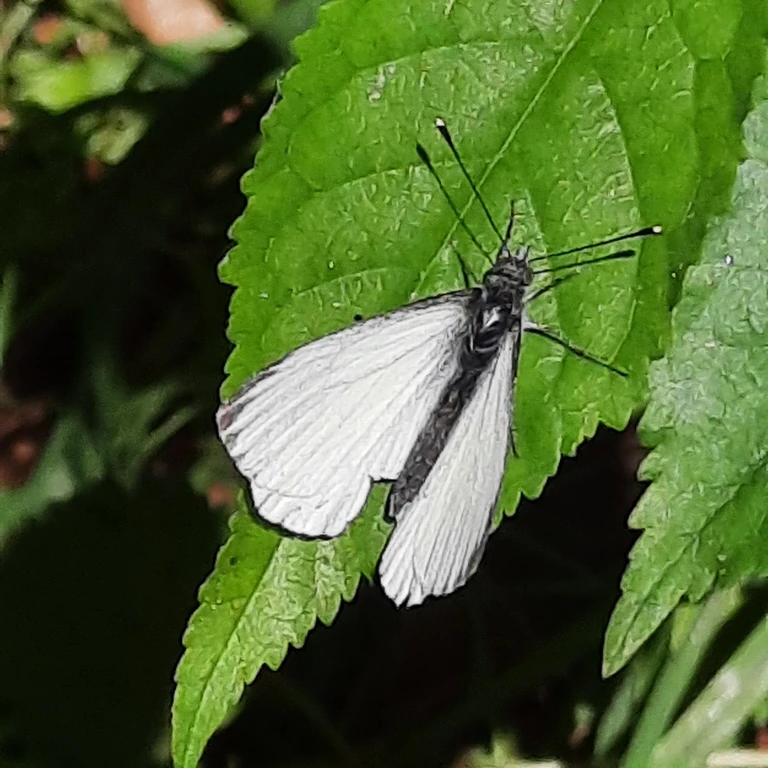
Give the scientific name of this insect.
Pieris napi
